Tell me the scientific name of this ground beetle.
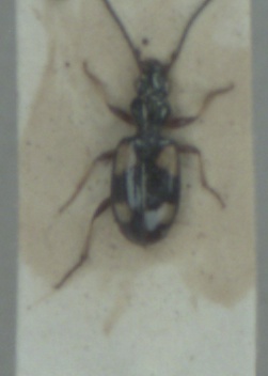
Bembidion illigeri
